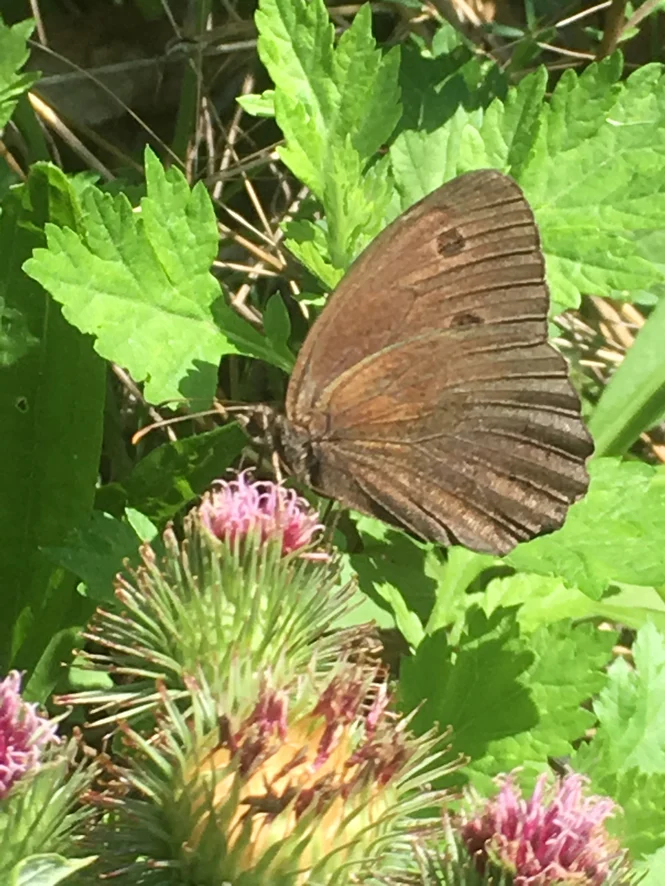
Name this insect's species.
Minois dryas
